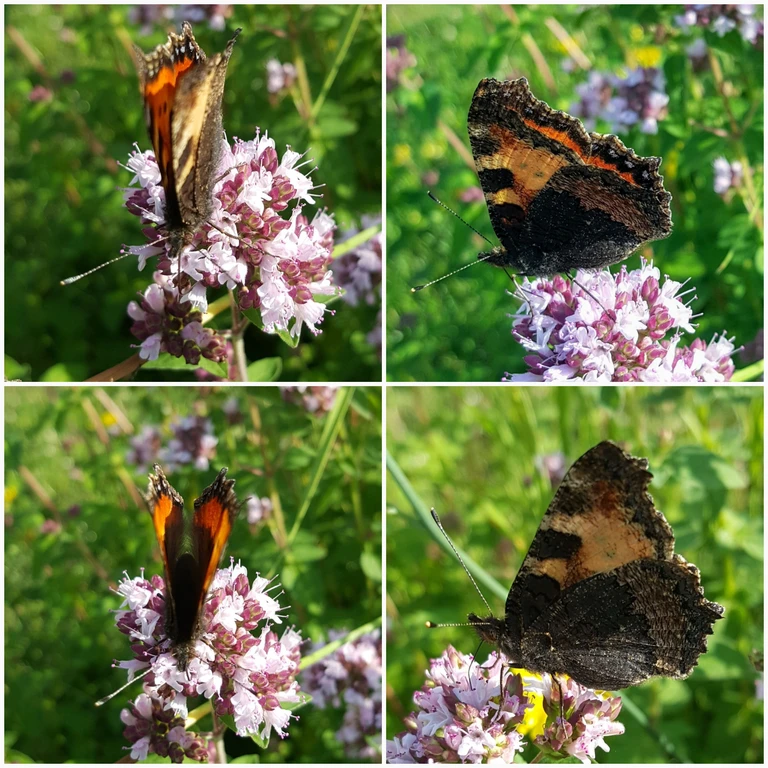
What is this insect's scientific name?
Aglais urticae
